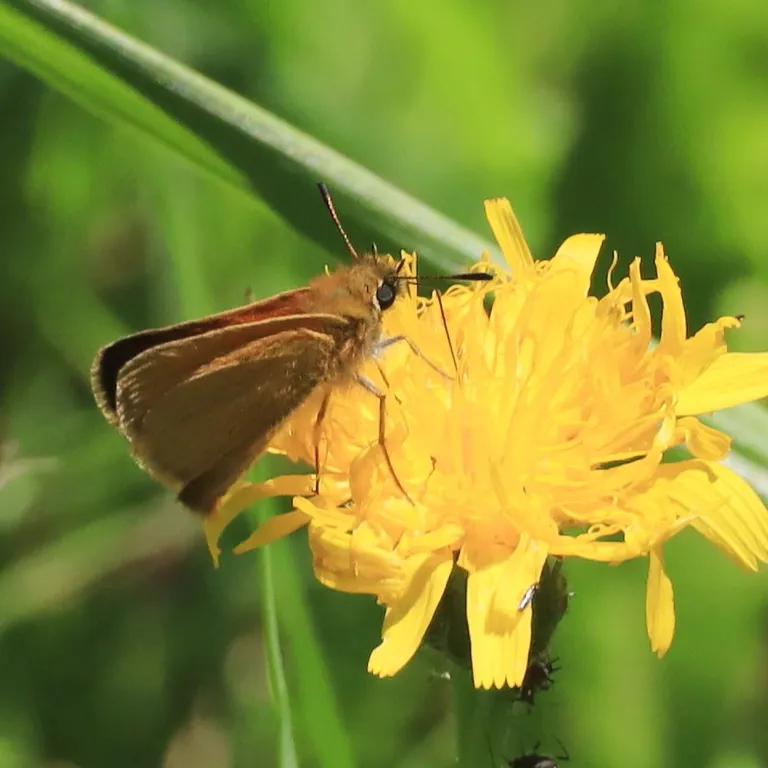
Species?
Thymelicus lineola
